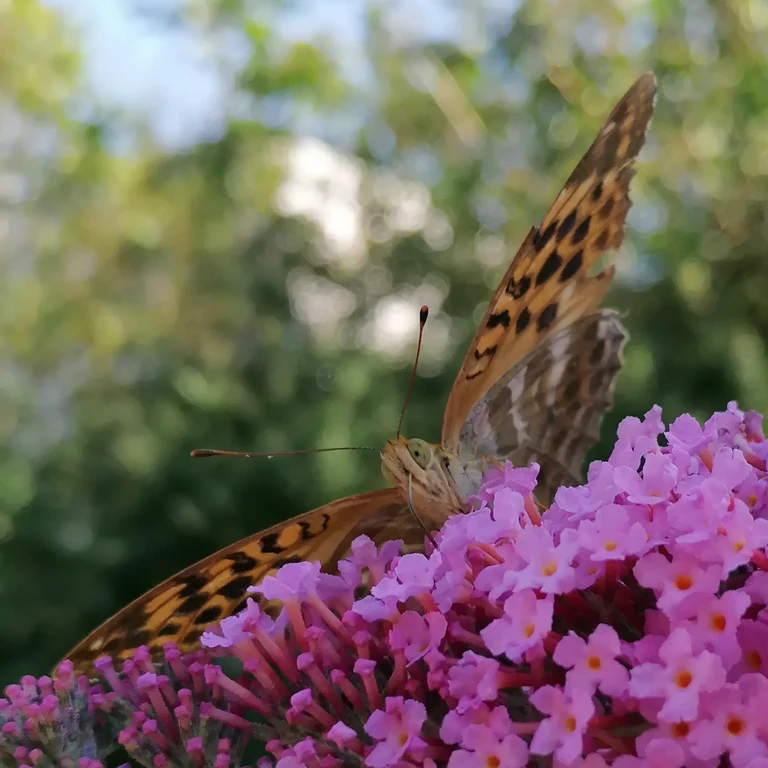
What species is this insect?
Argynnis paphia
